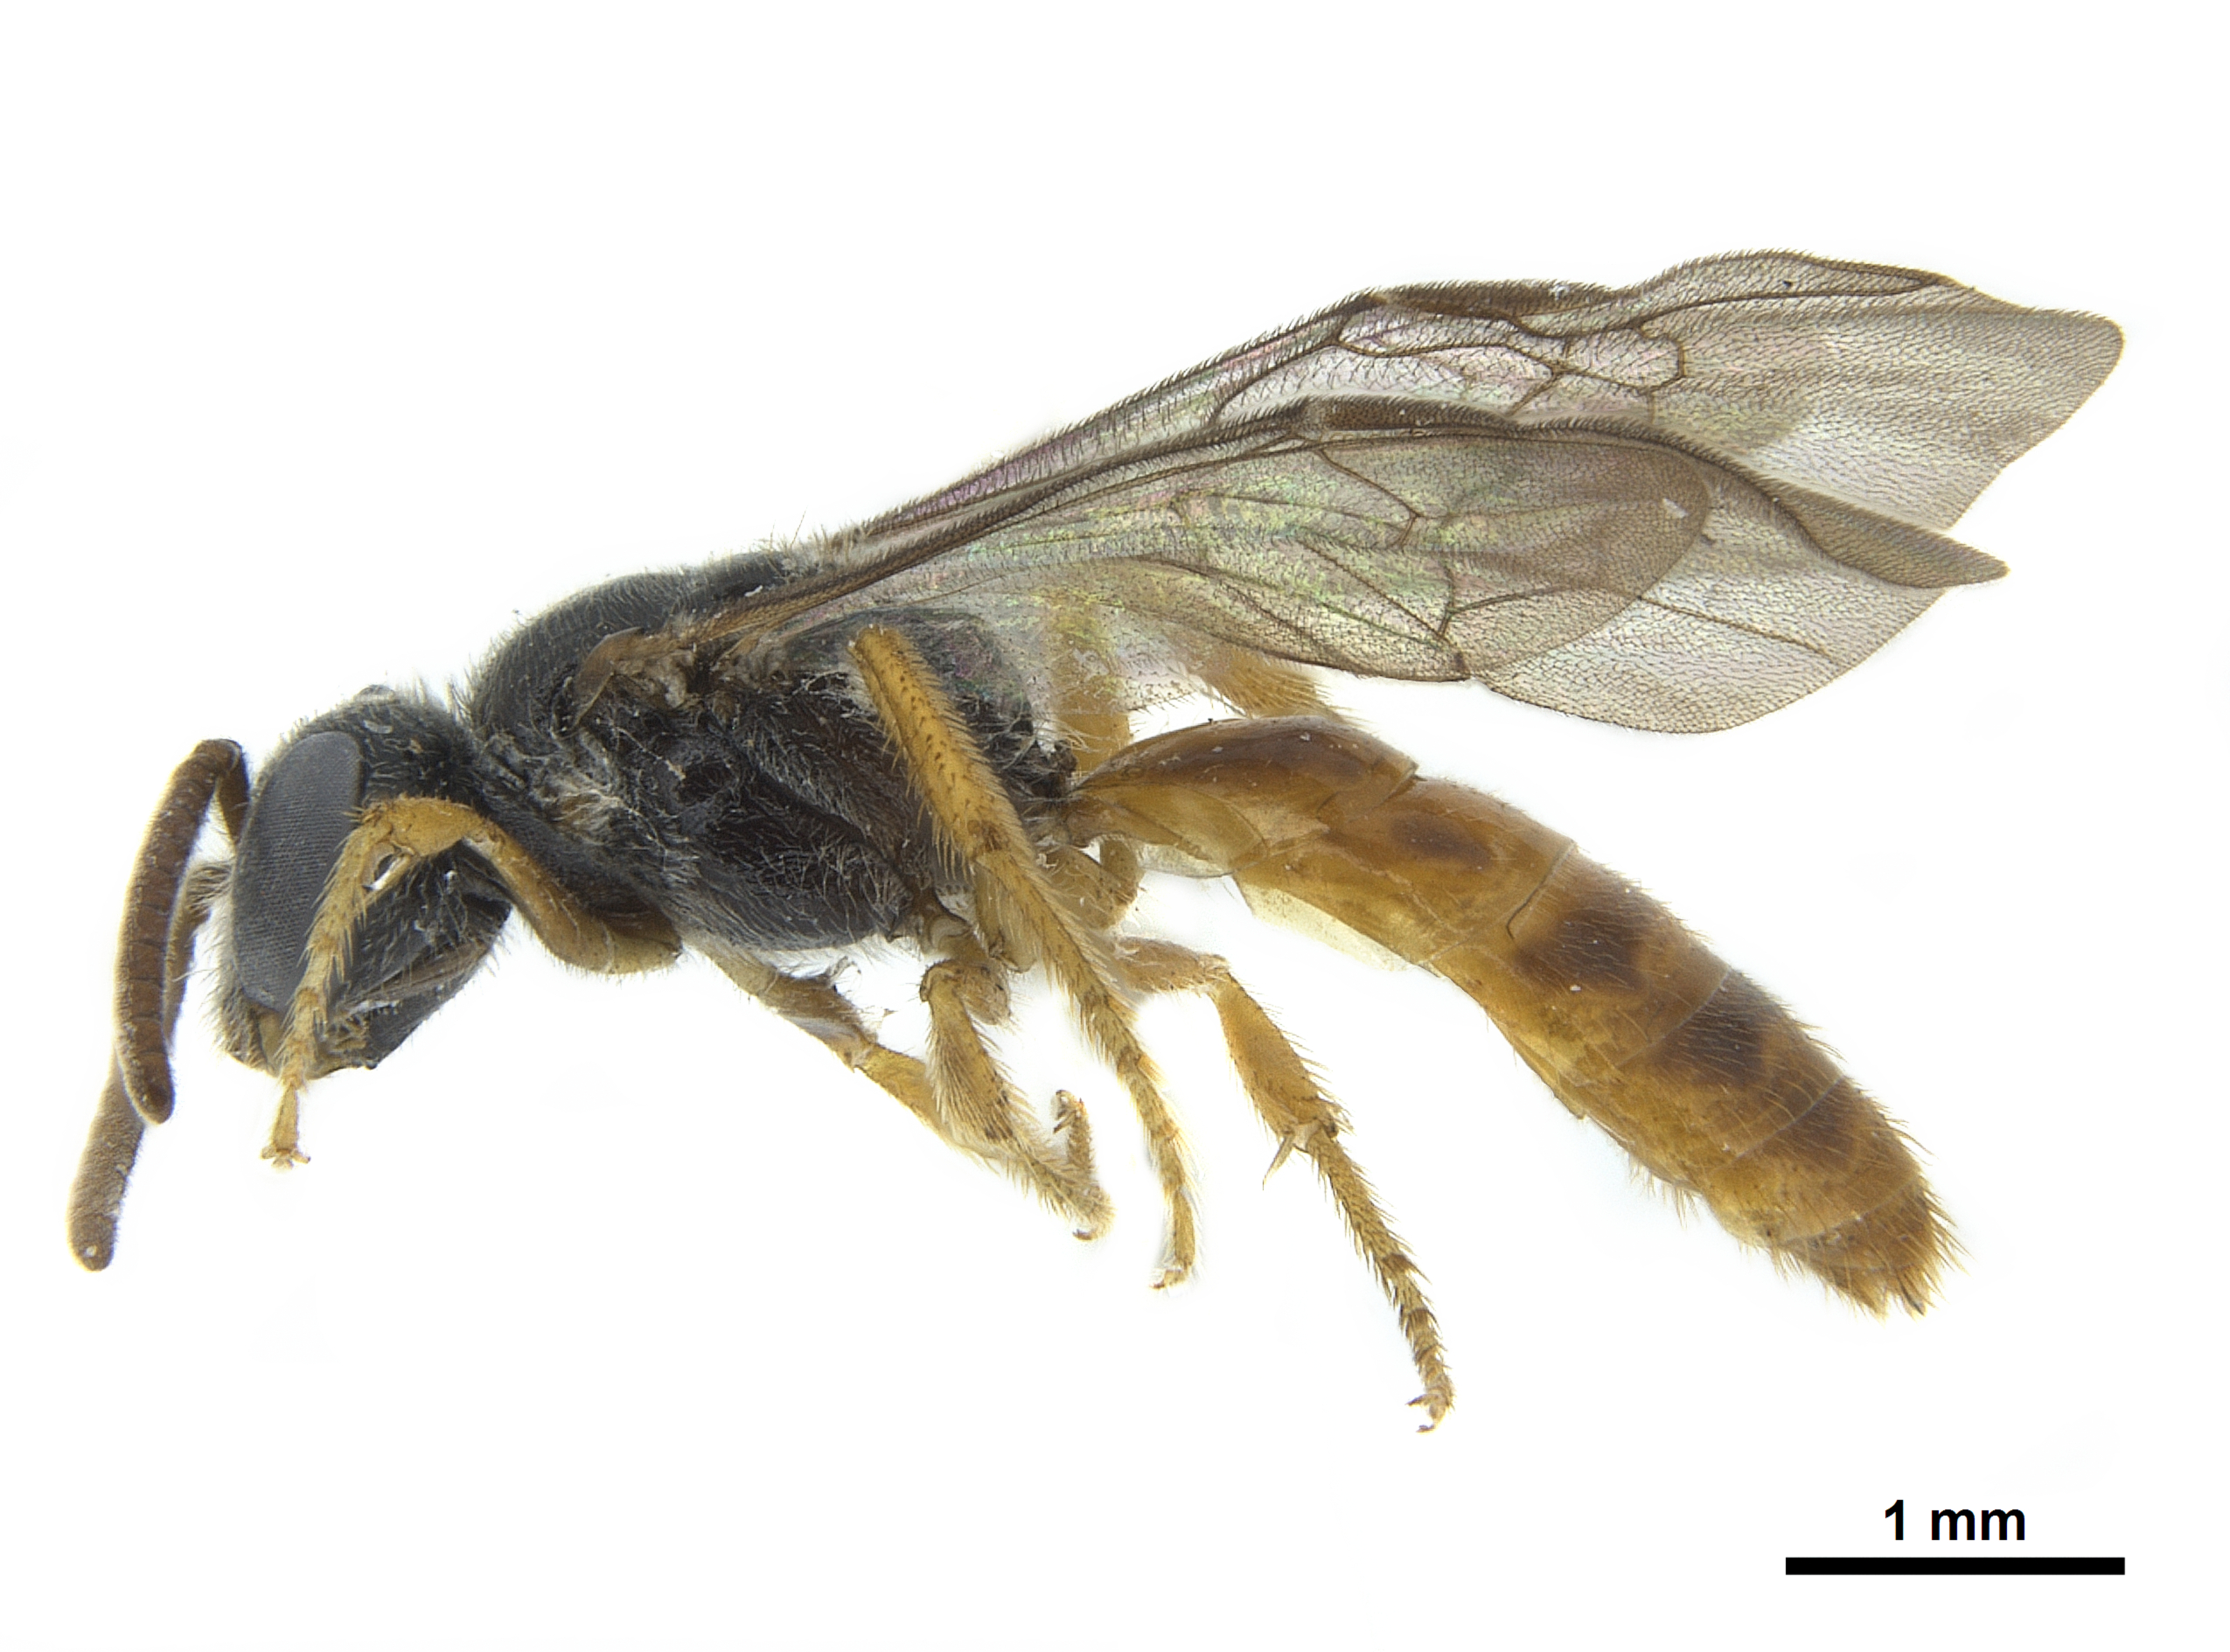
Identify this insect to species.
Eupetersia sakalava
